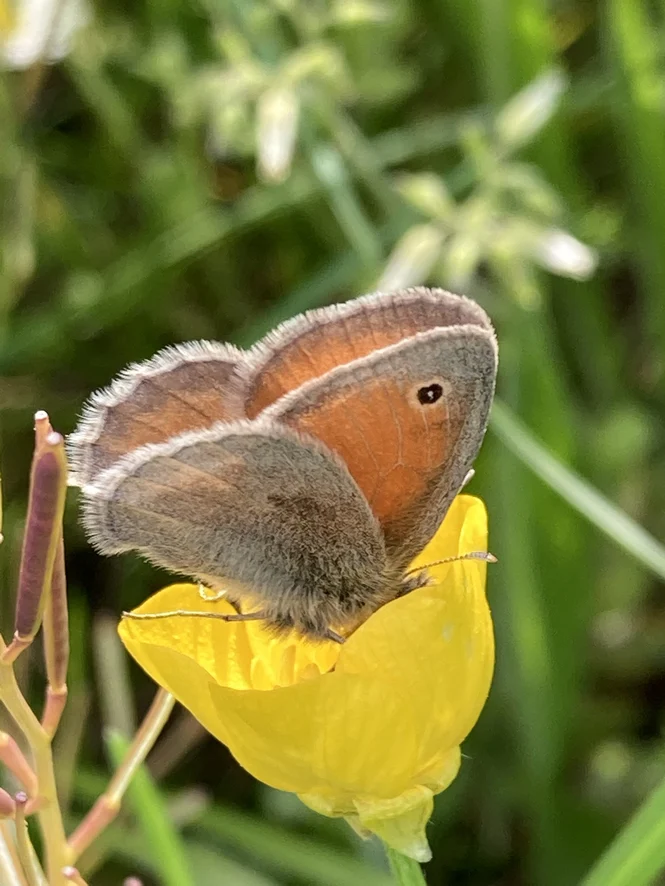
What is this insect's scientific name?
Coenonympha pamphilus
